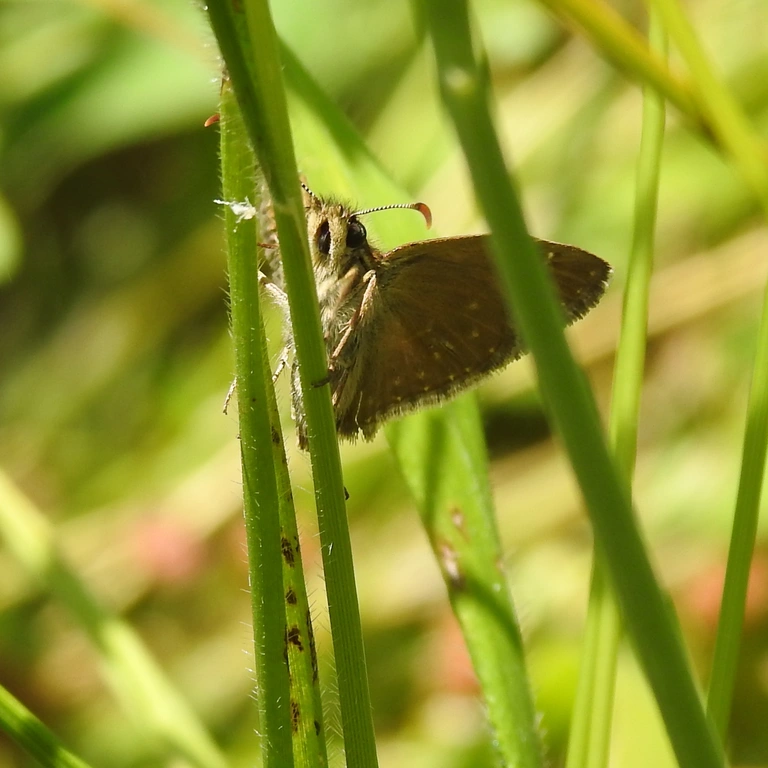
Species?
Erynnis tages
